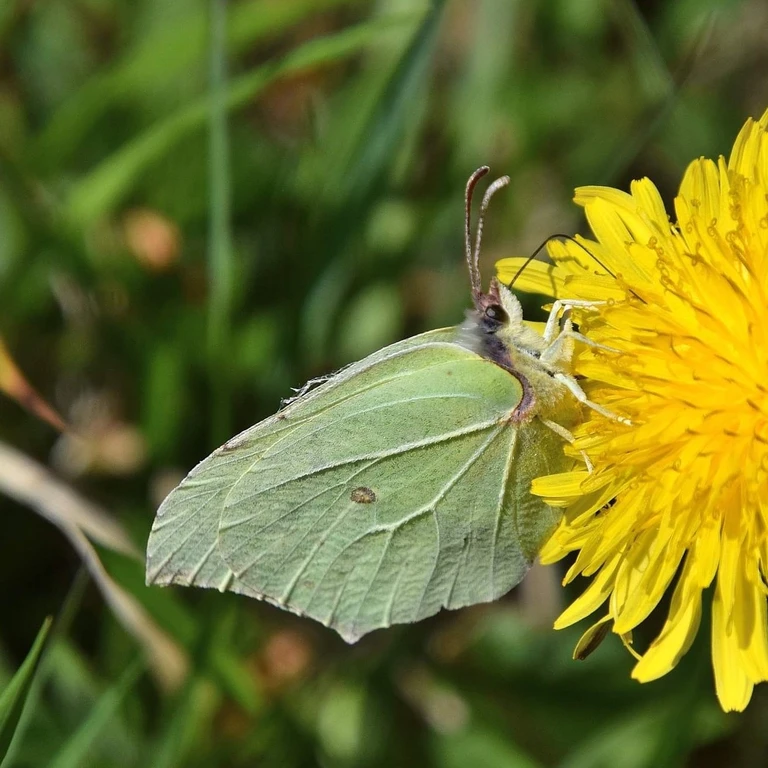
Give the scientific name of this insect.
Gonepteryx rhamni
